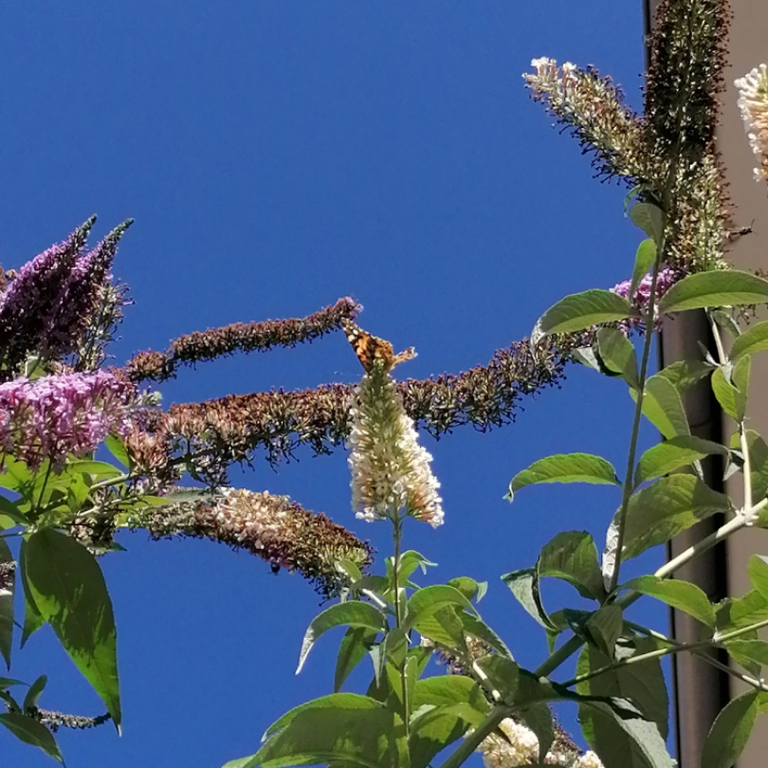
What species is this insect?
Vanessa cardui
